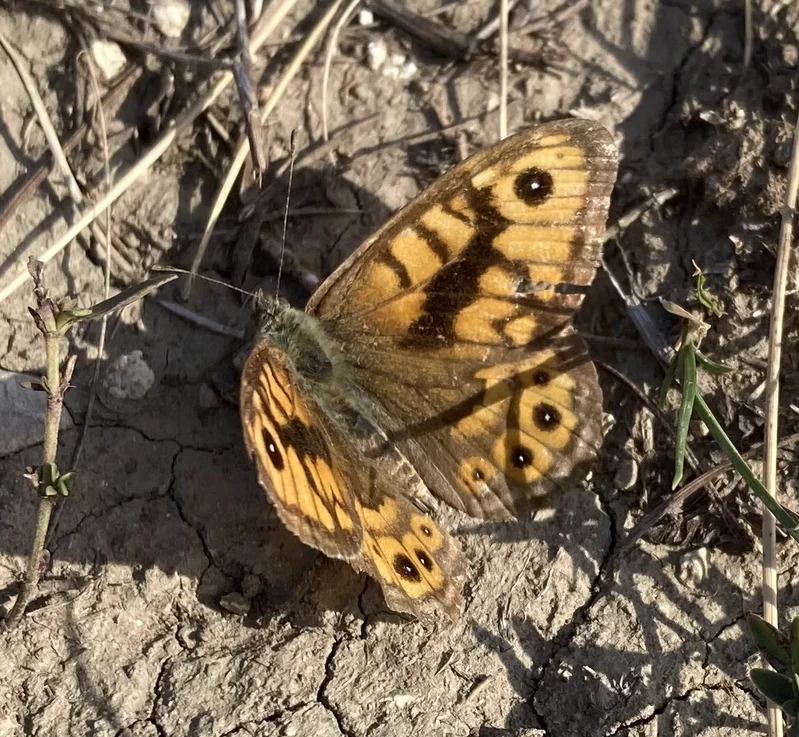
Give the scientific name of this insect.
Lasiommata megera (also Pararge megera)
